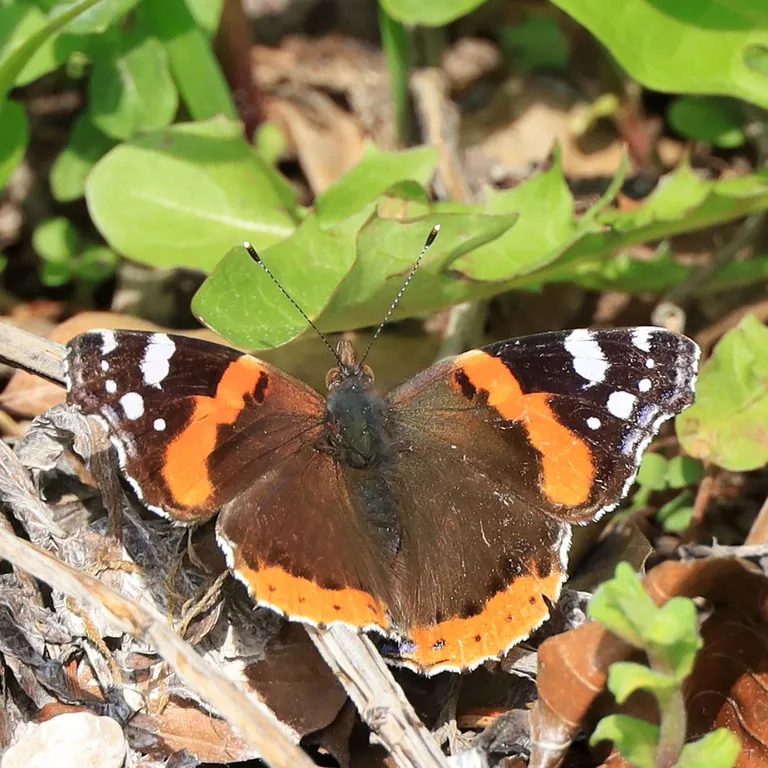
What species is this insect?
Vanessa atalanta
